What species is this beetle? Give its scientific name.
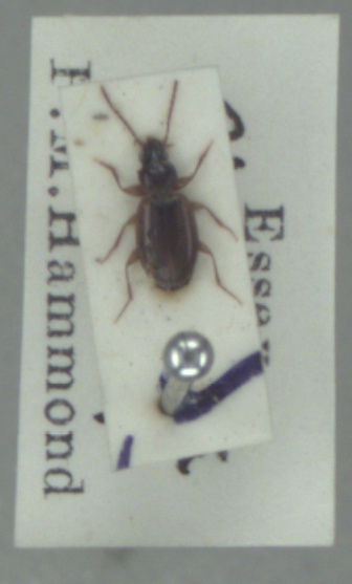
Trechus quadristriatus
